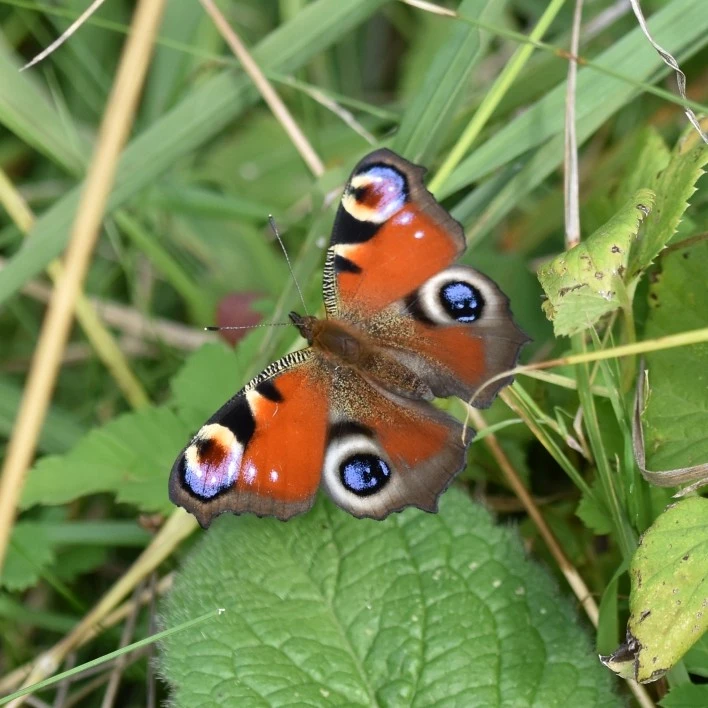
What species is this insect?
Aglais io
